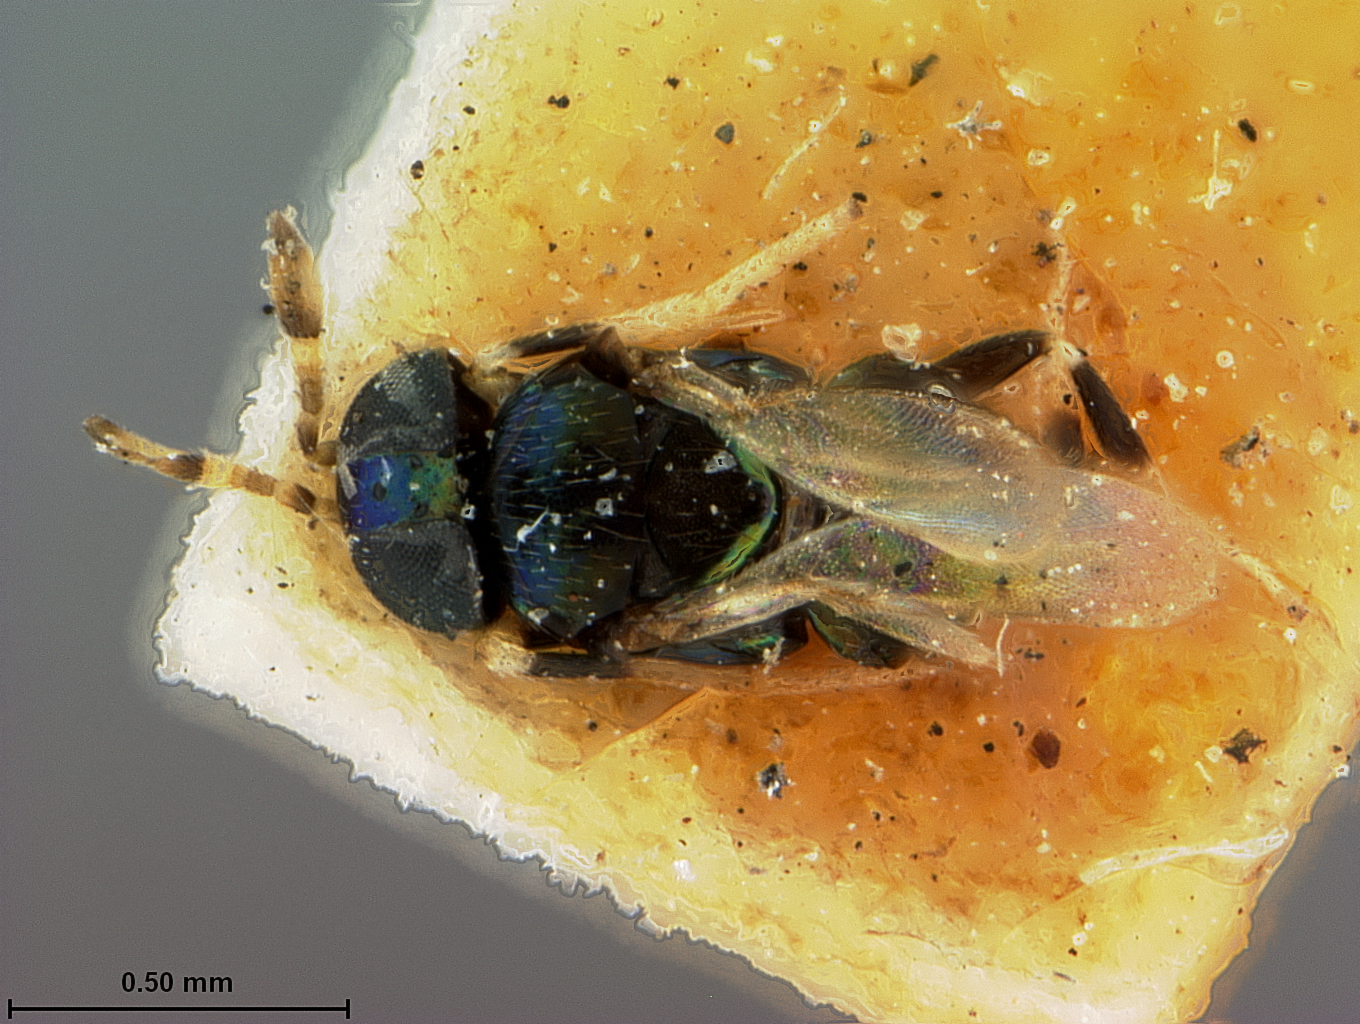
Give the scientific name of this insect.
Habrolepis cyanea
